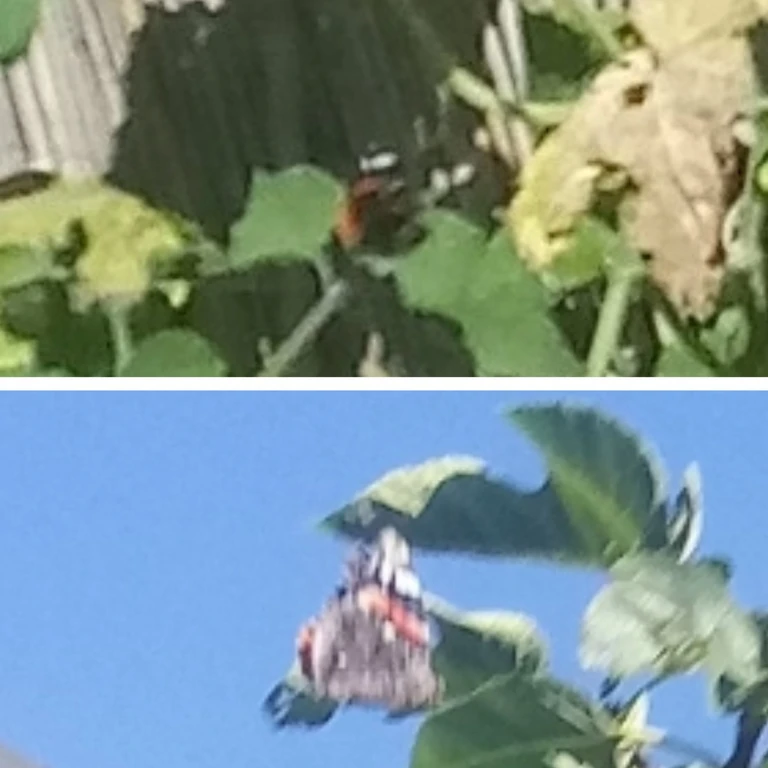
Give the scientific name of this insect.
Vanessa atalanta
